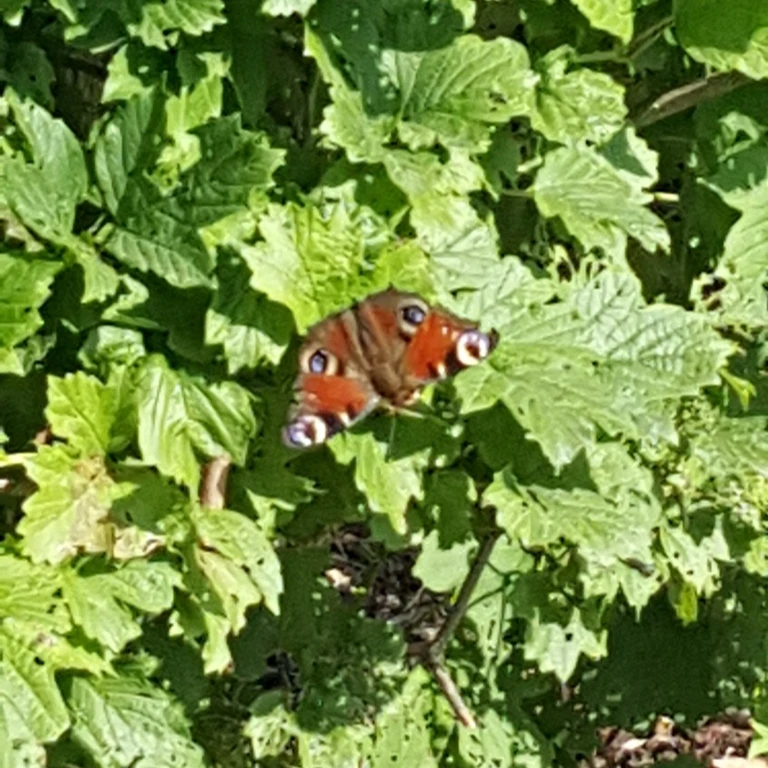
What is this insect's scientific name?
Aglais io
